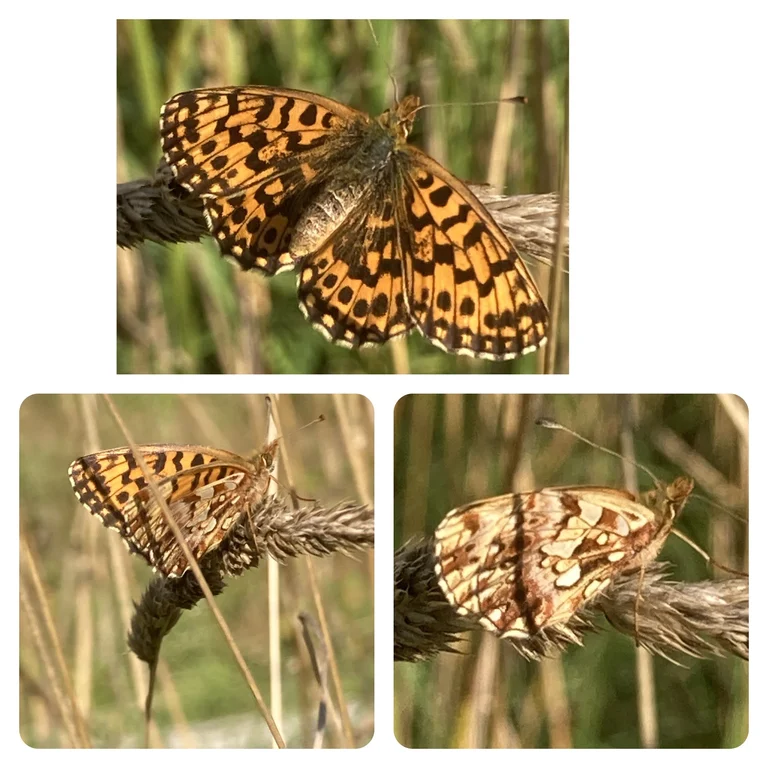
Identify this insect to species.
Boloria dia
